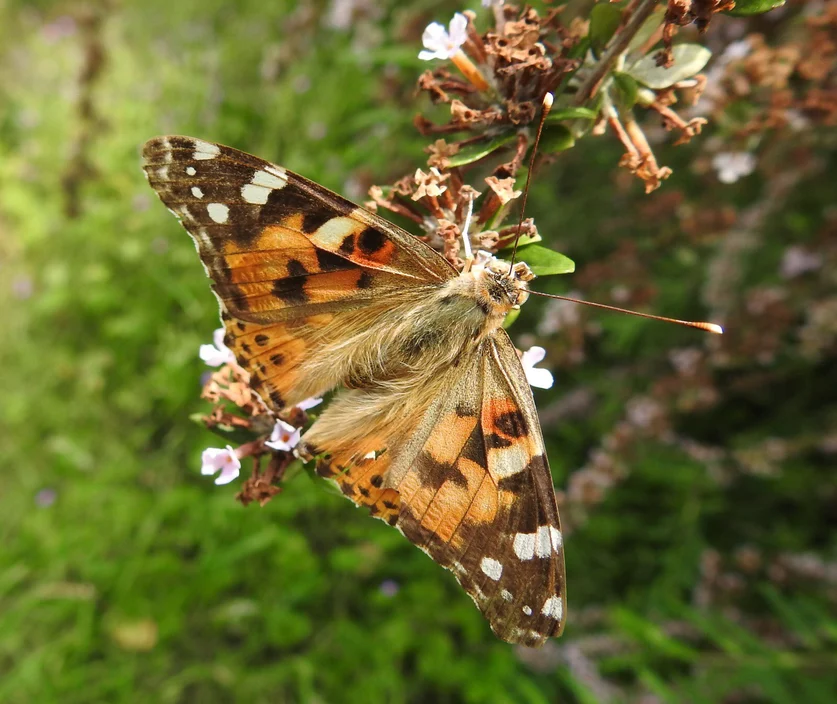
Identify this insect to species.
Vanessa cardui
